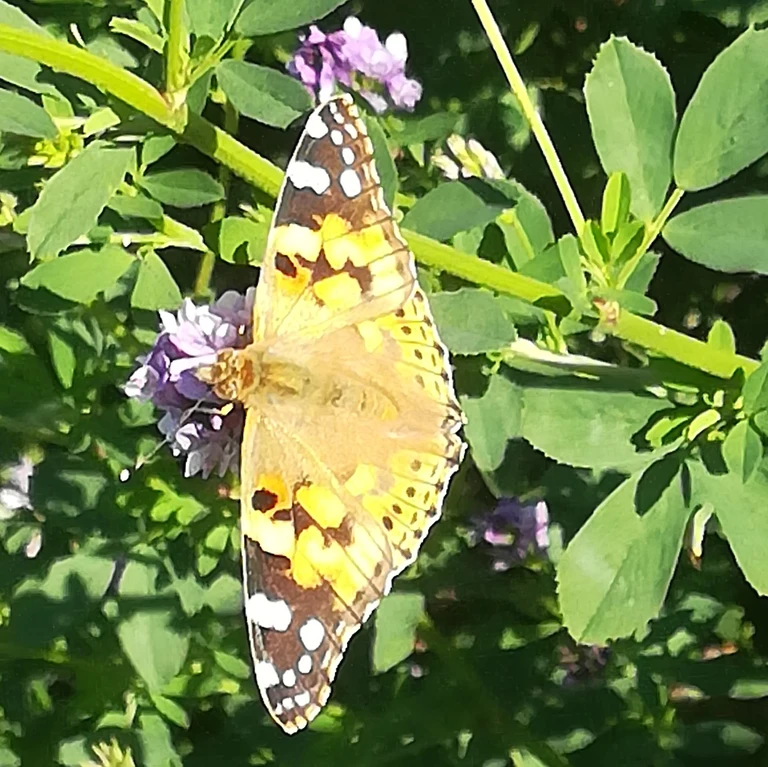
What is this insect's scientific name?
Vanessa cardui
